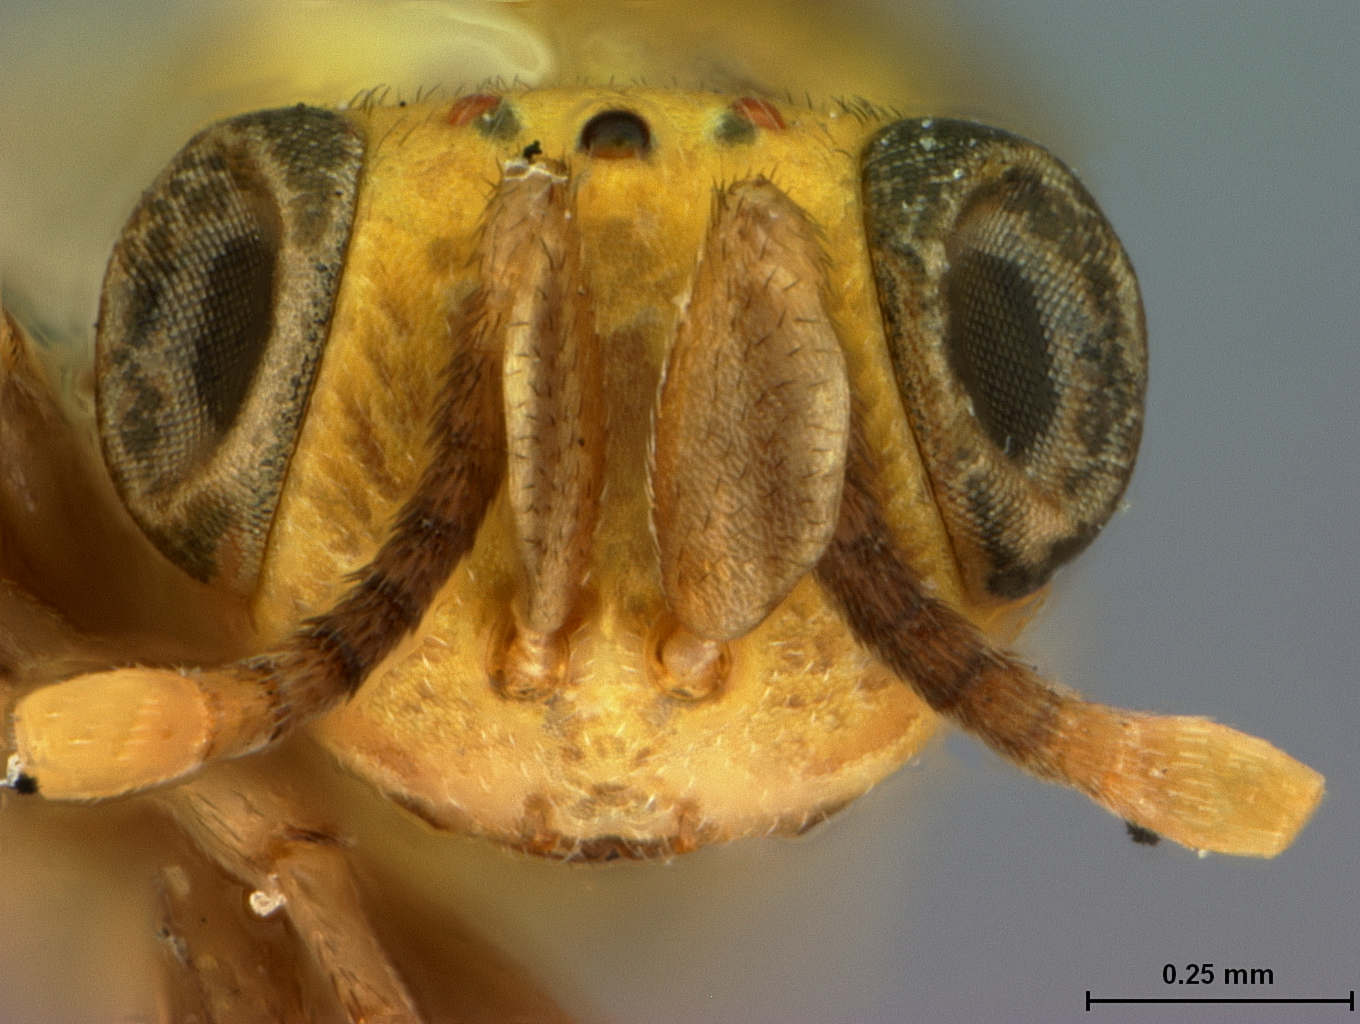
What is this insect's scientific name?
Tanaostigmodes howardii
